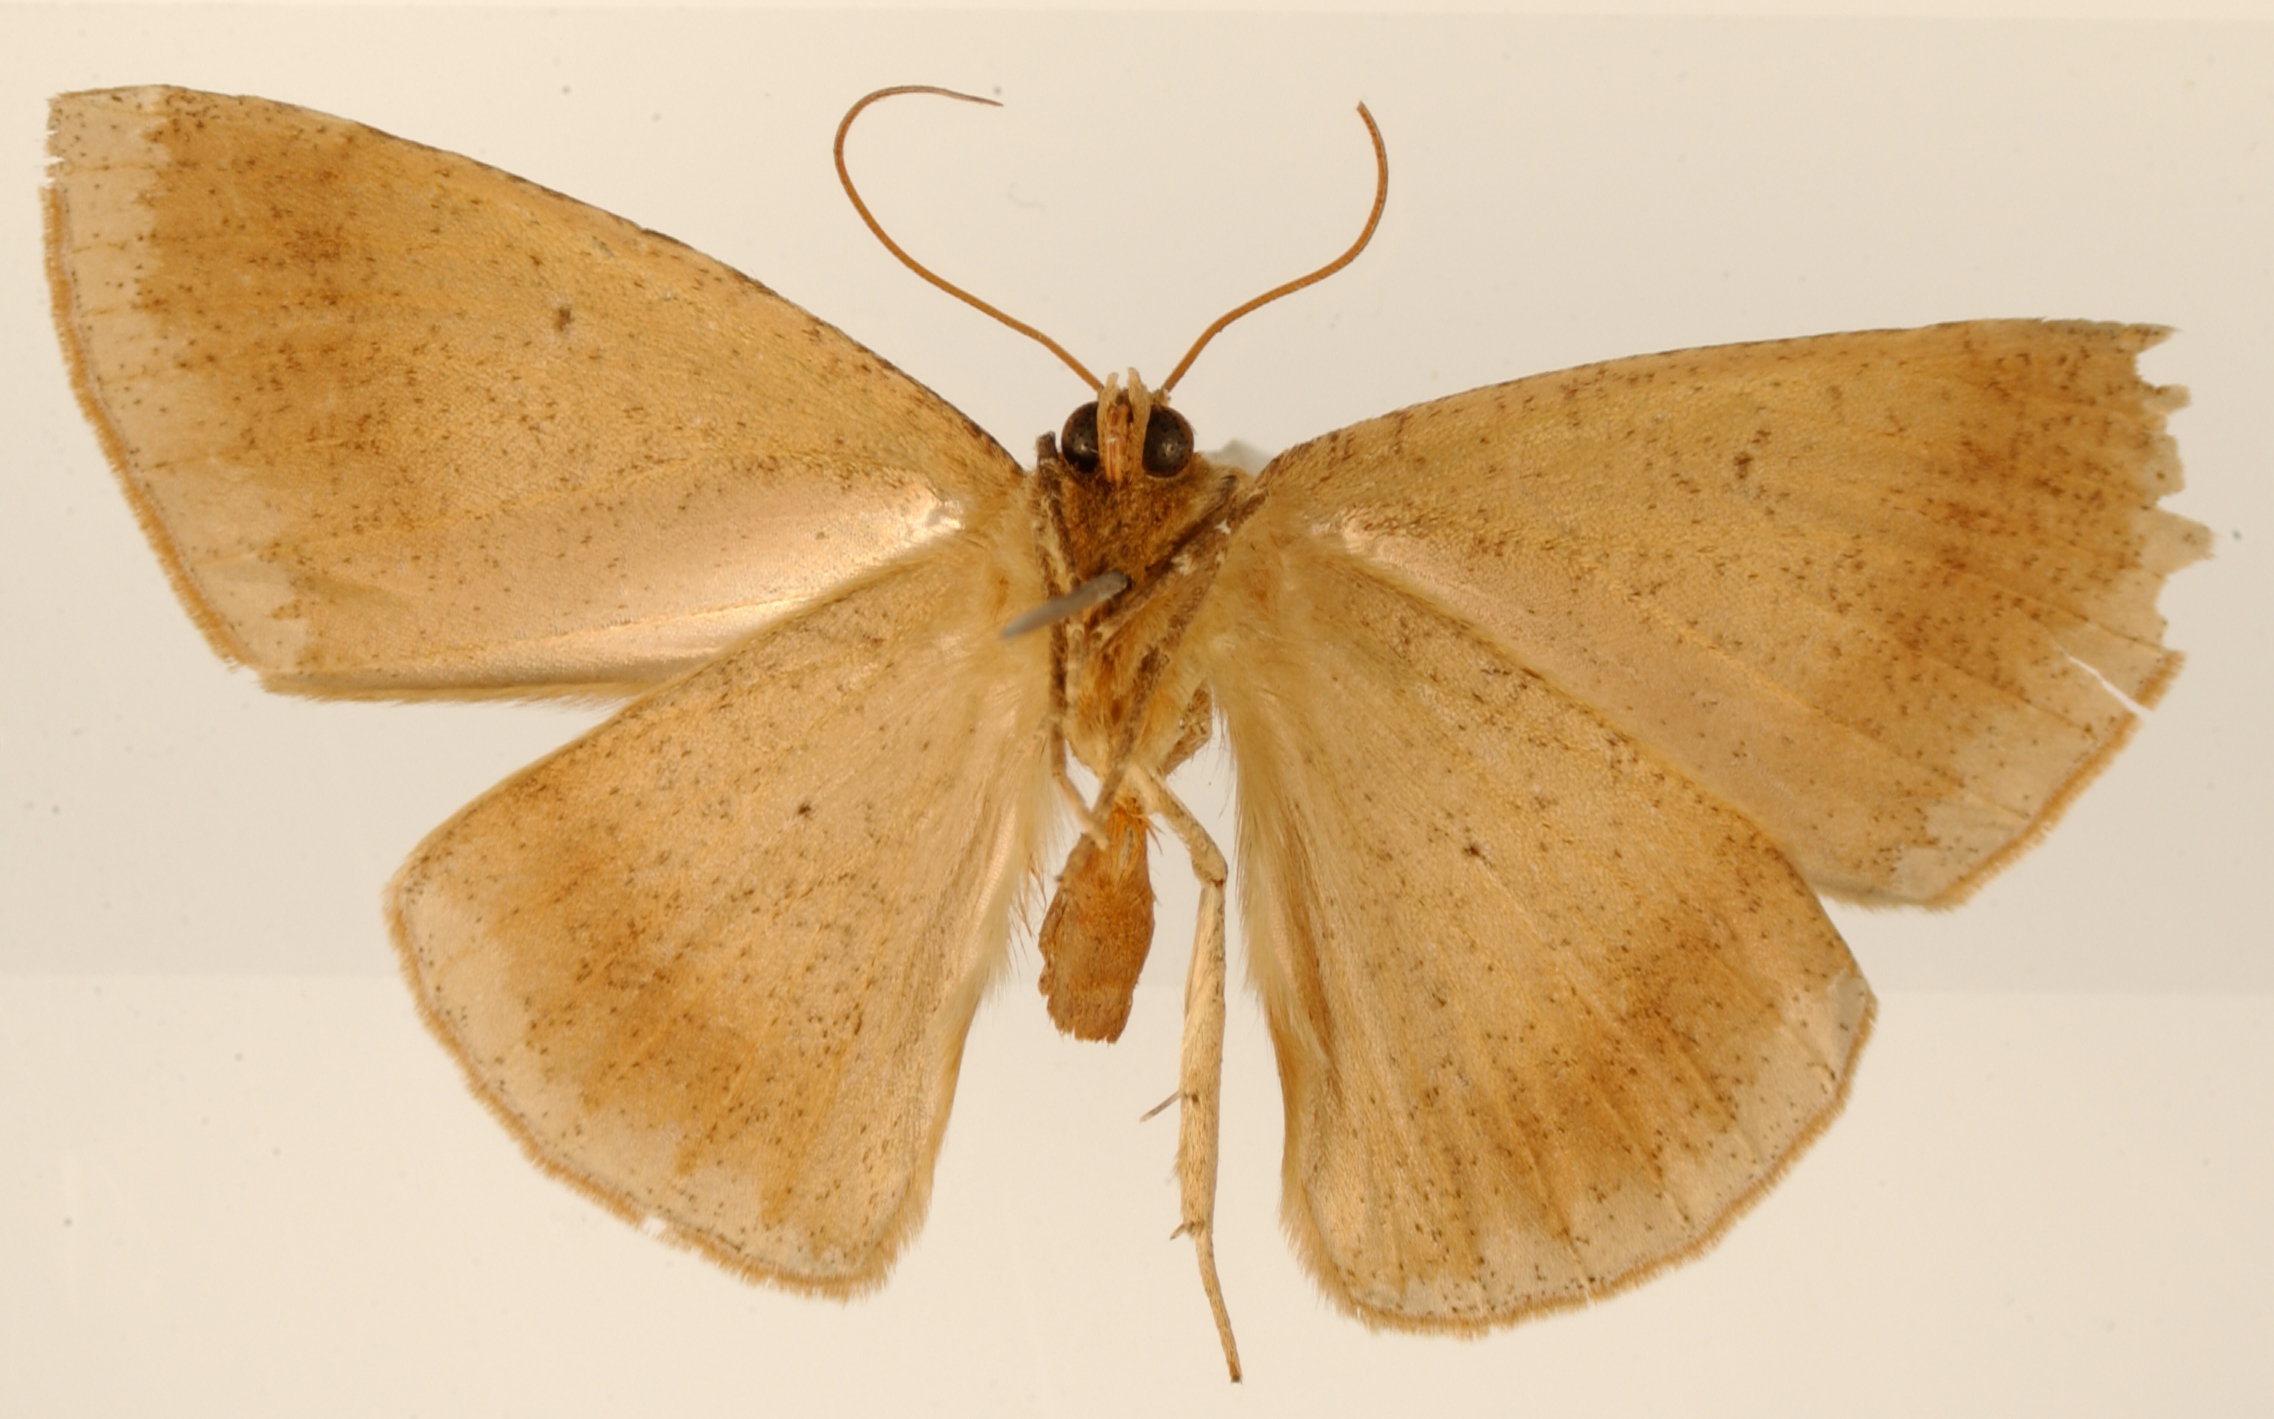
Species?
Ira ruadhanaria
